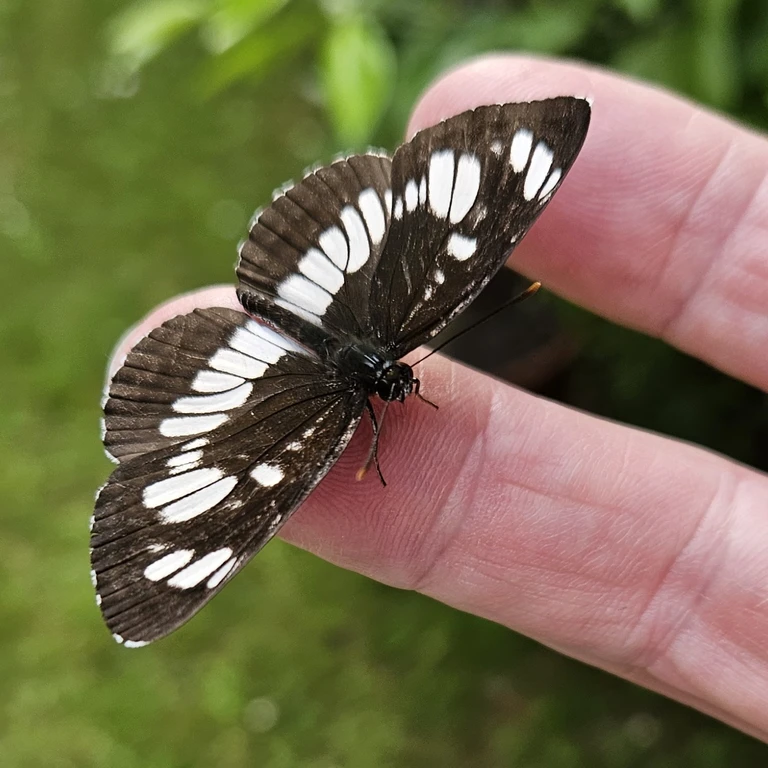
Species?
Neptis rivularis
